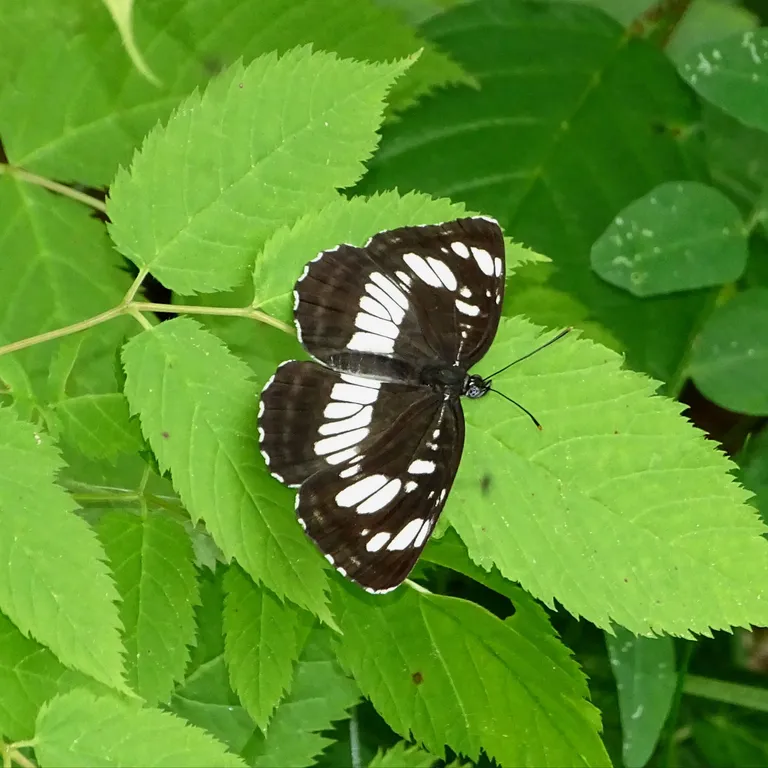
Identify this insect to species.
Neptis rivularis
